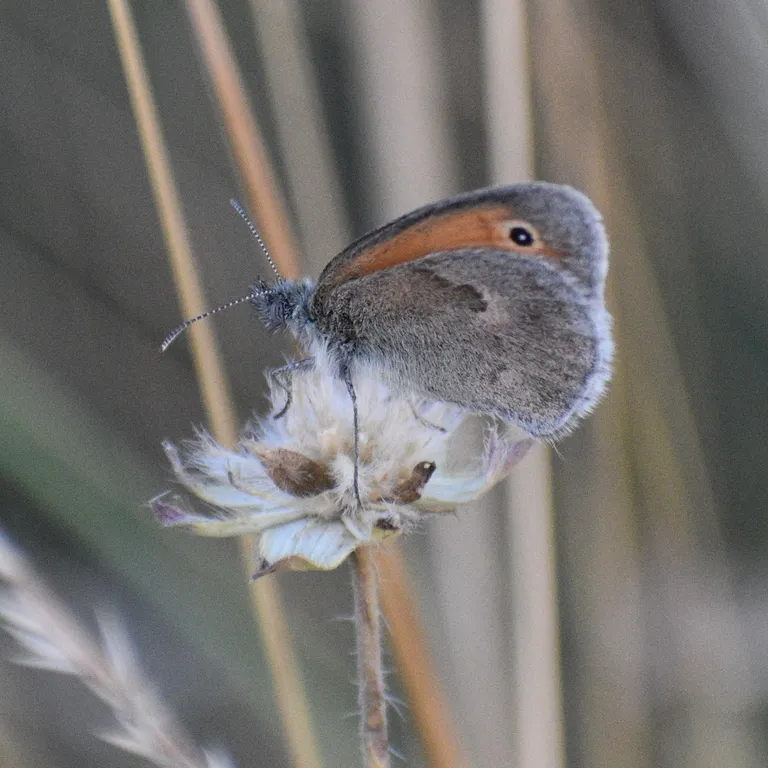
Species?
Coenonympha pamphilus
